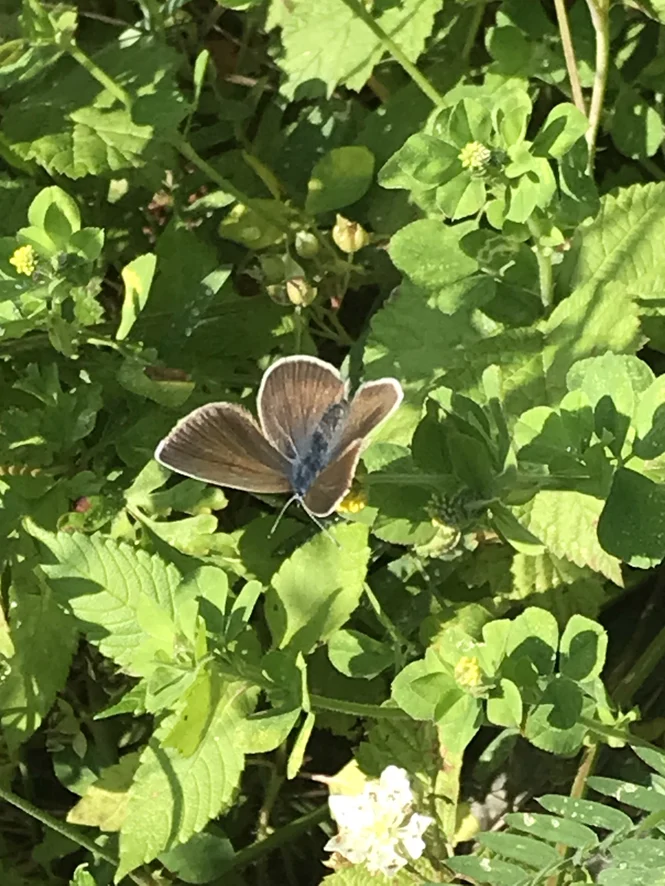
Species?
Cyaniris semiargus
